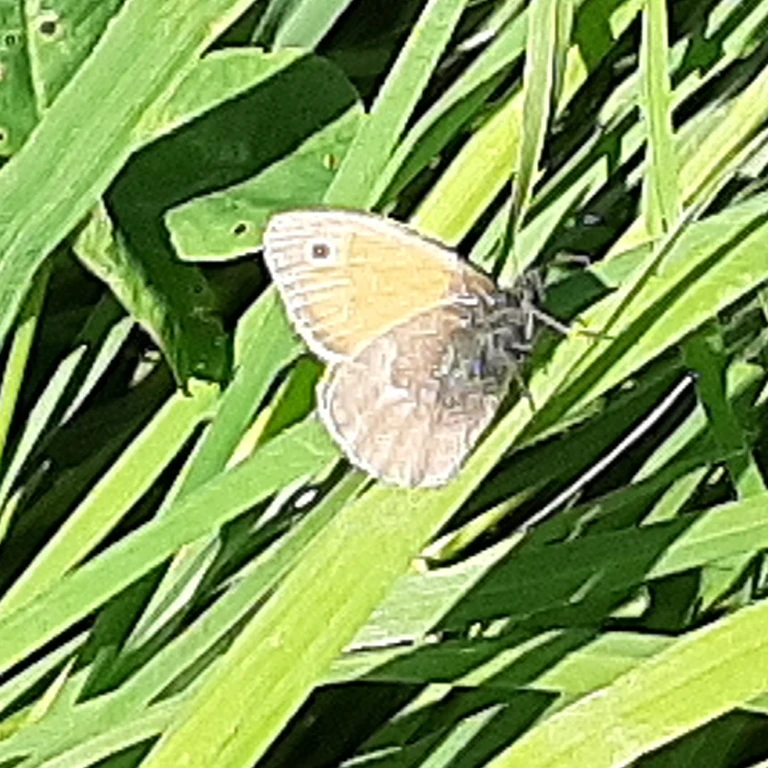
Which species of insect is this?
Coenonympha pamphilus
